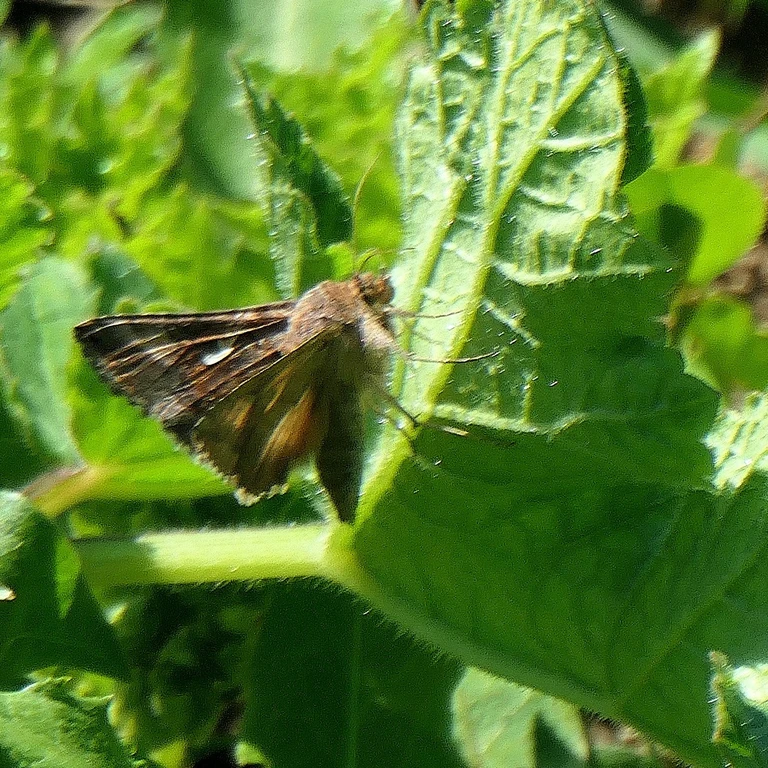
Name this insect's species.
Autographa gamma
